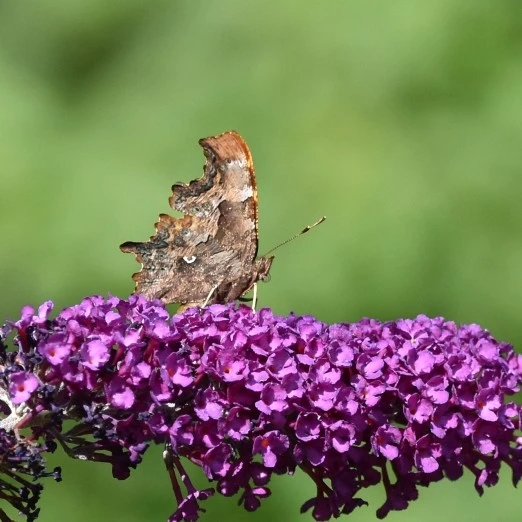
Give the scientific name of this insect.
Polygonia c-album
